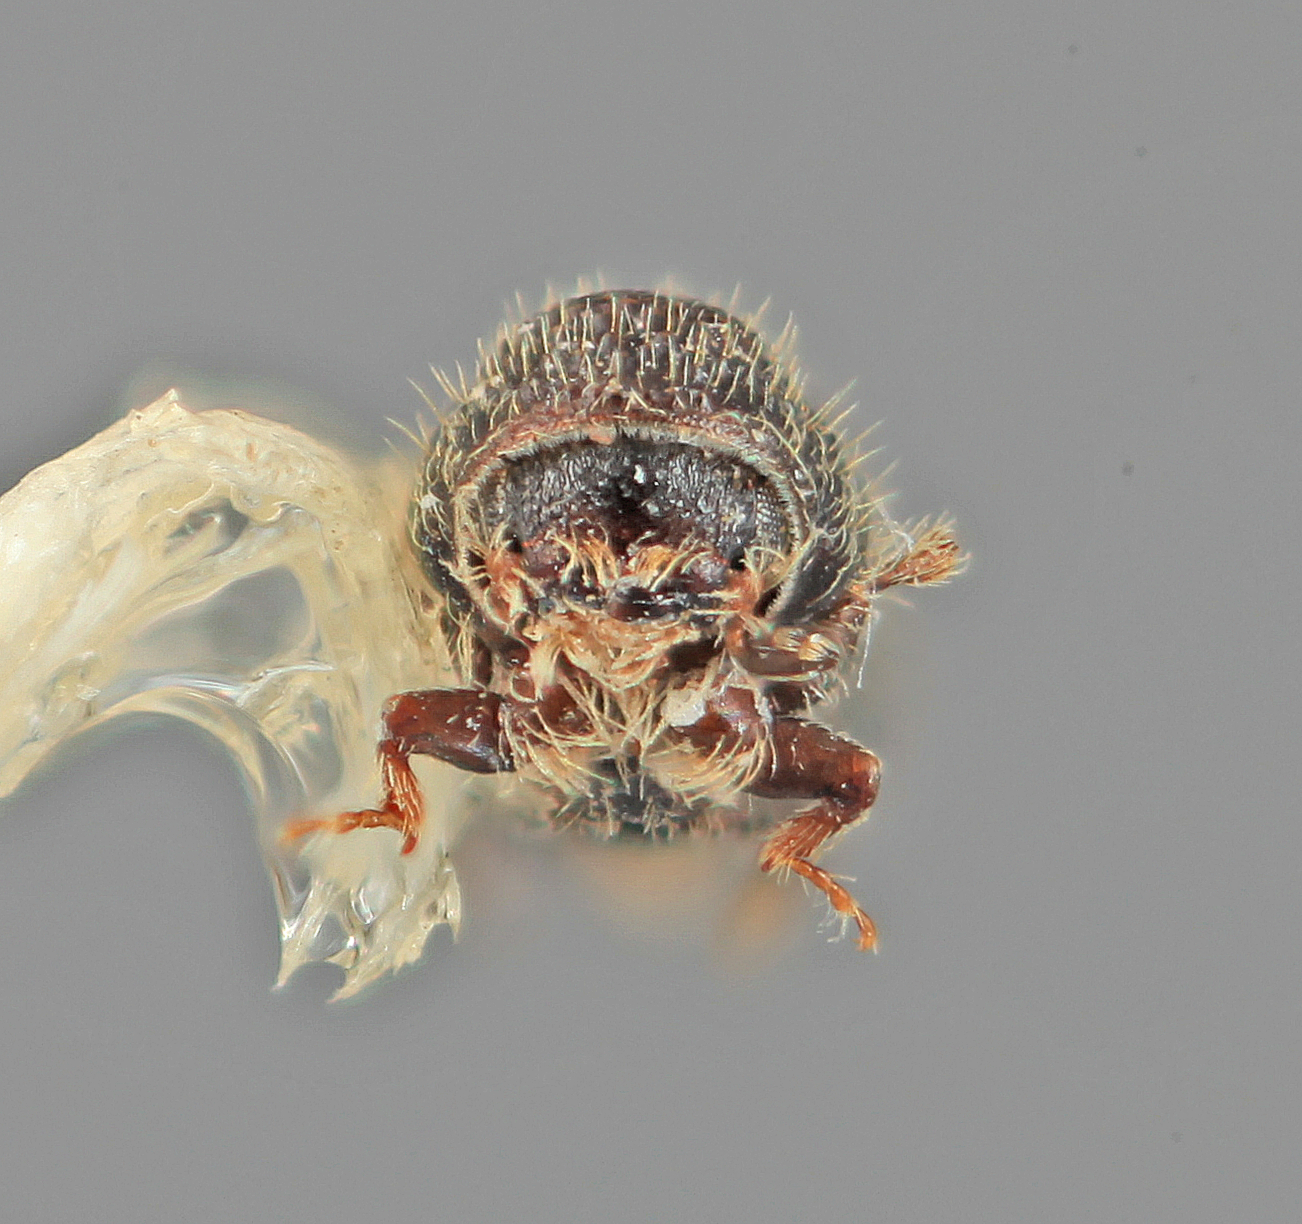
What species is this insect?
Phloeocleptus spicatus
